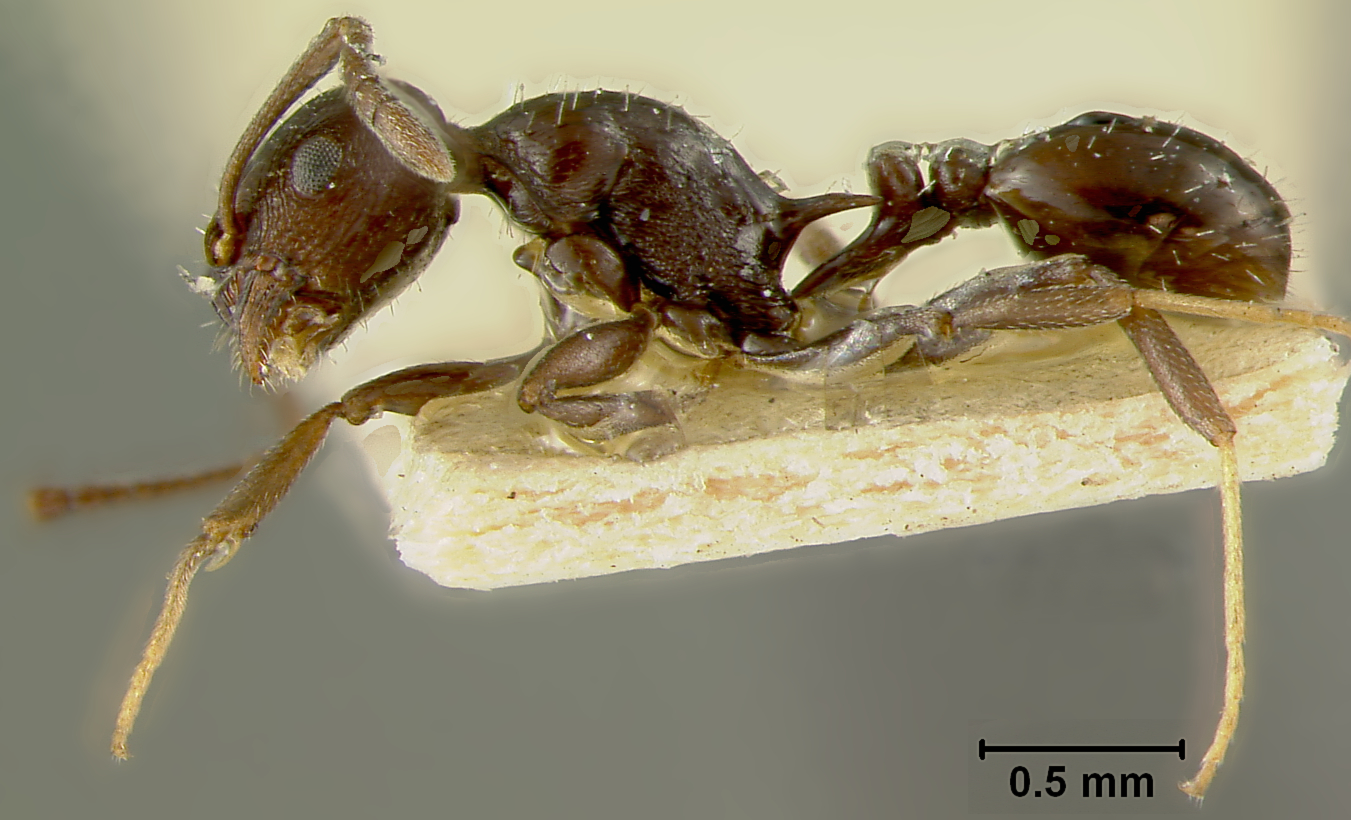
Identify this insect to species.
Macromischa flavitarsis
